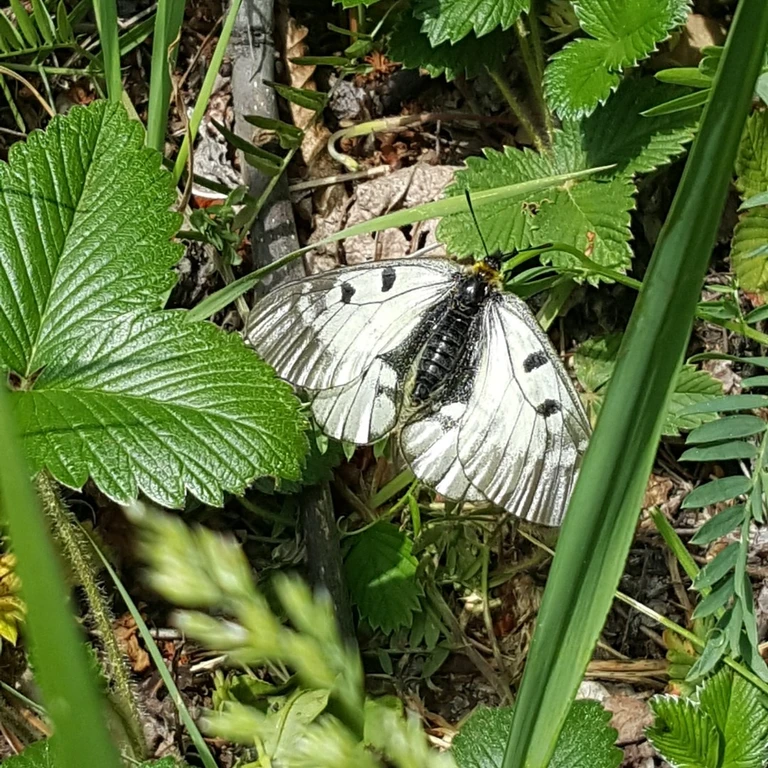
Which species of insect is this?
Parnassius mnemosyne
